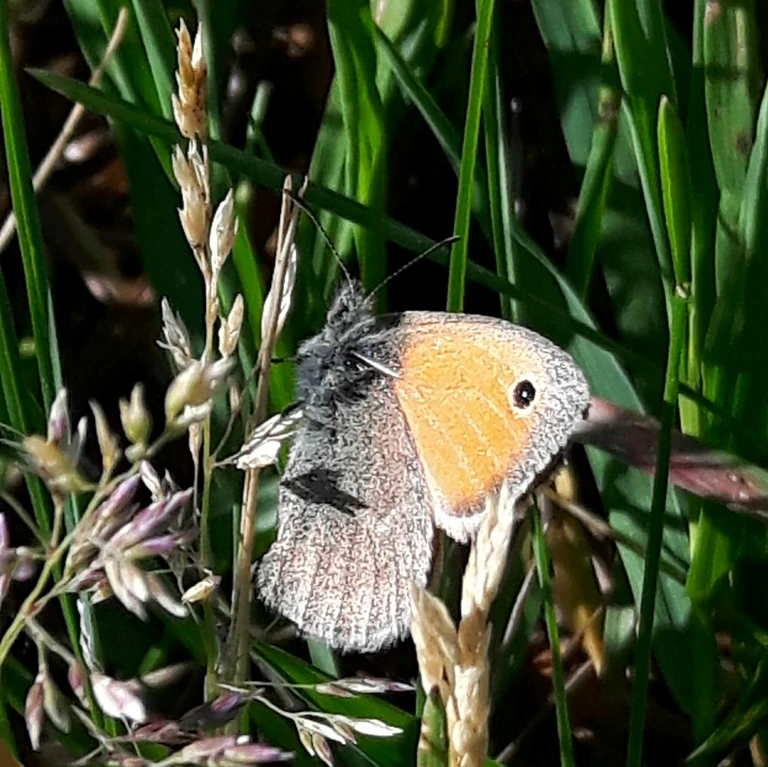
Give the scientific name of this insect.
Coenonympha pamphilus
